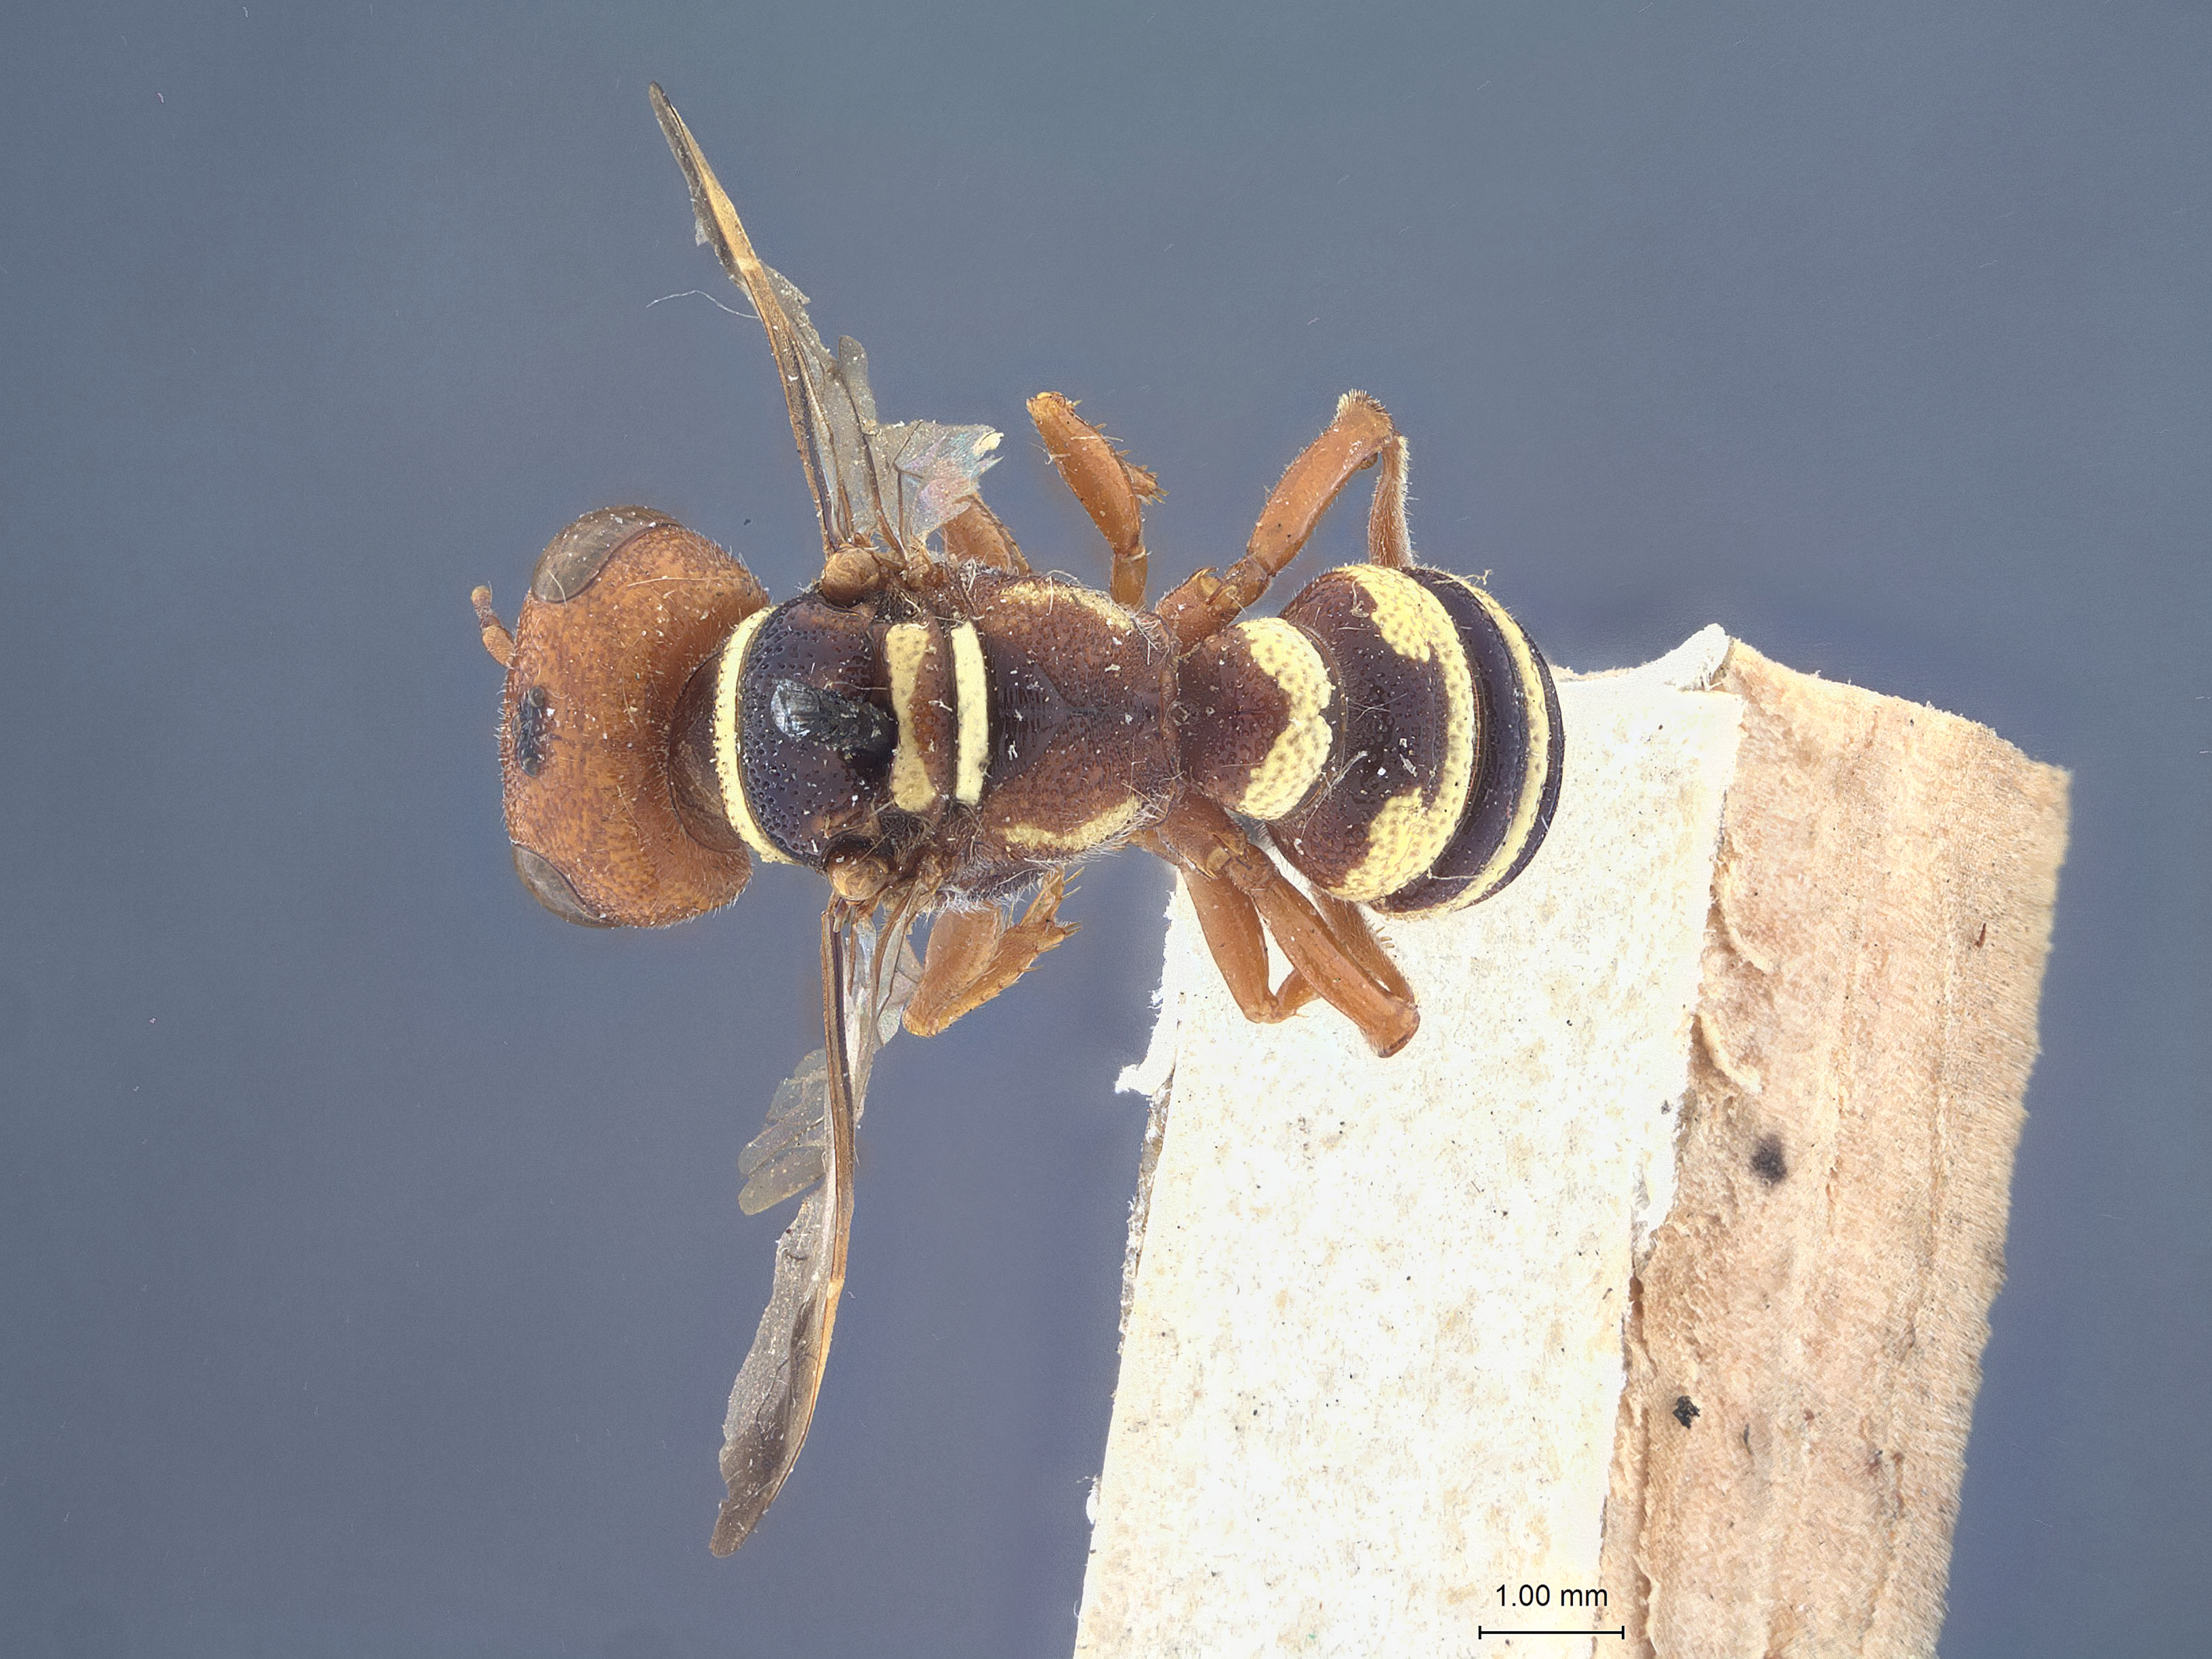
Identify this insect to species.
Eucerceris pimarum
